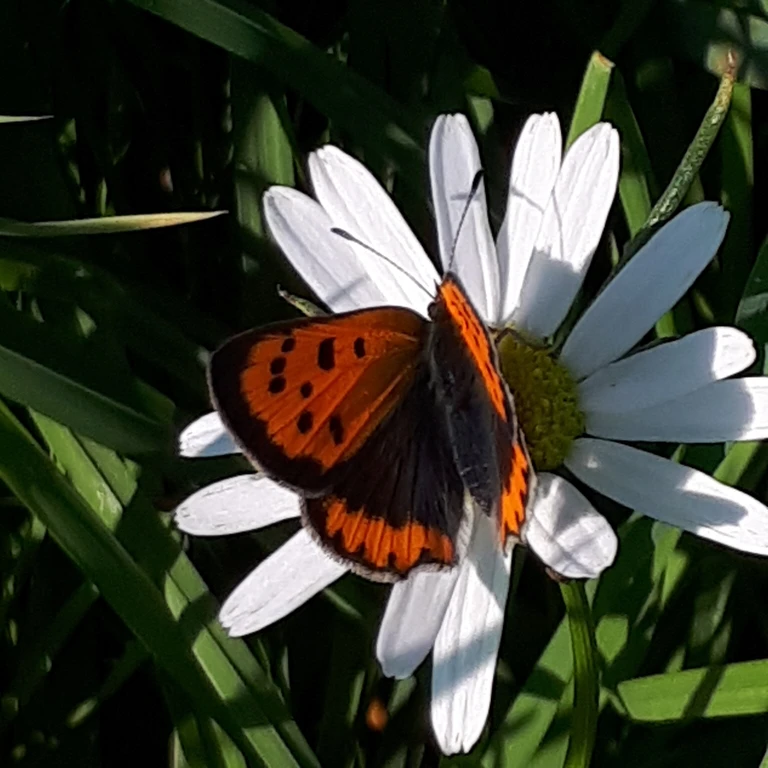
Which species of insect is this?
Lycaena phlaeas
